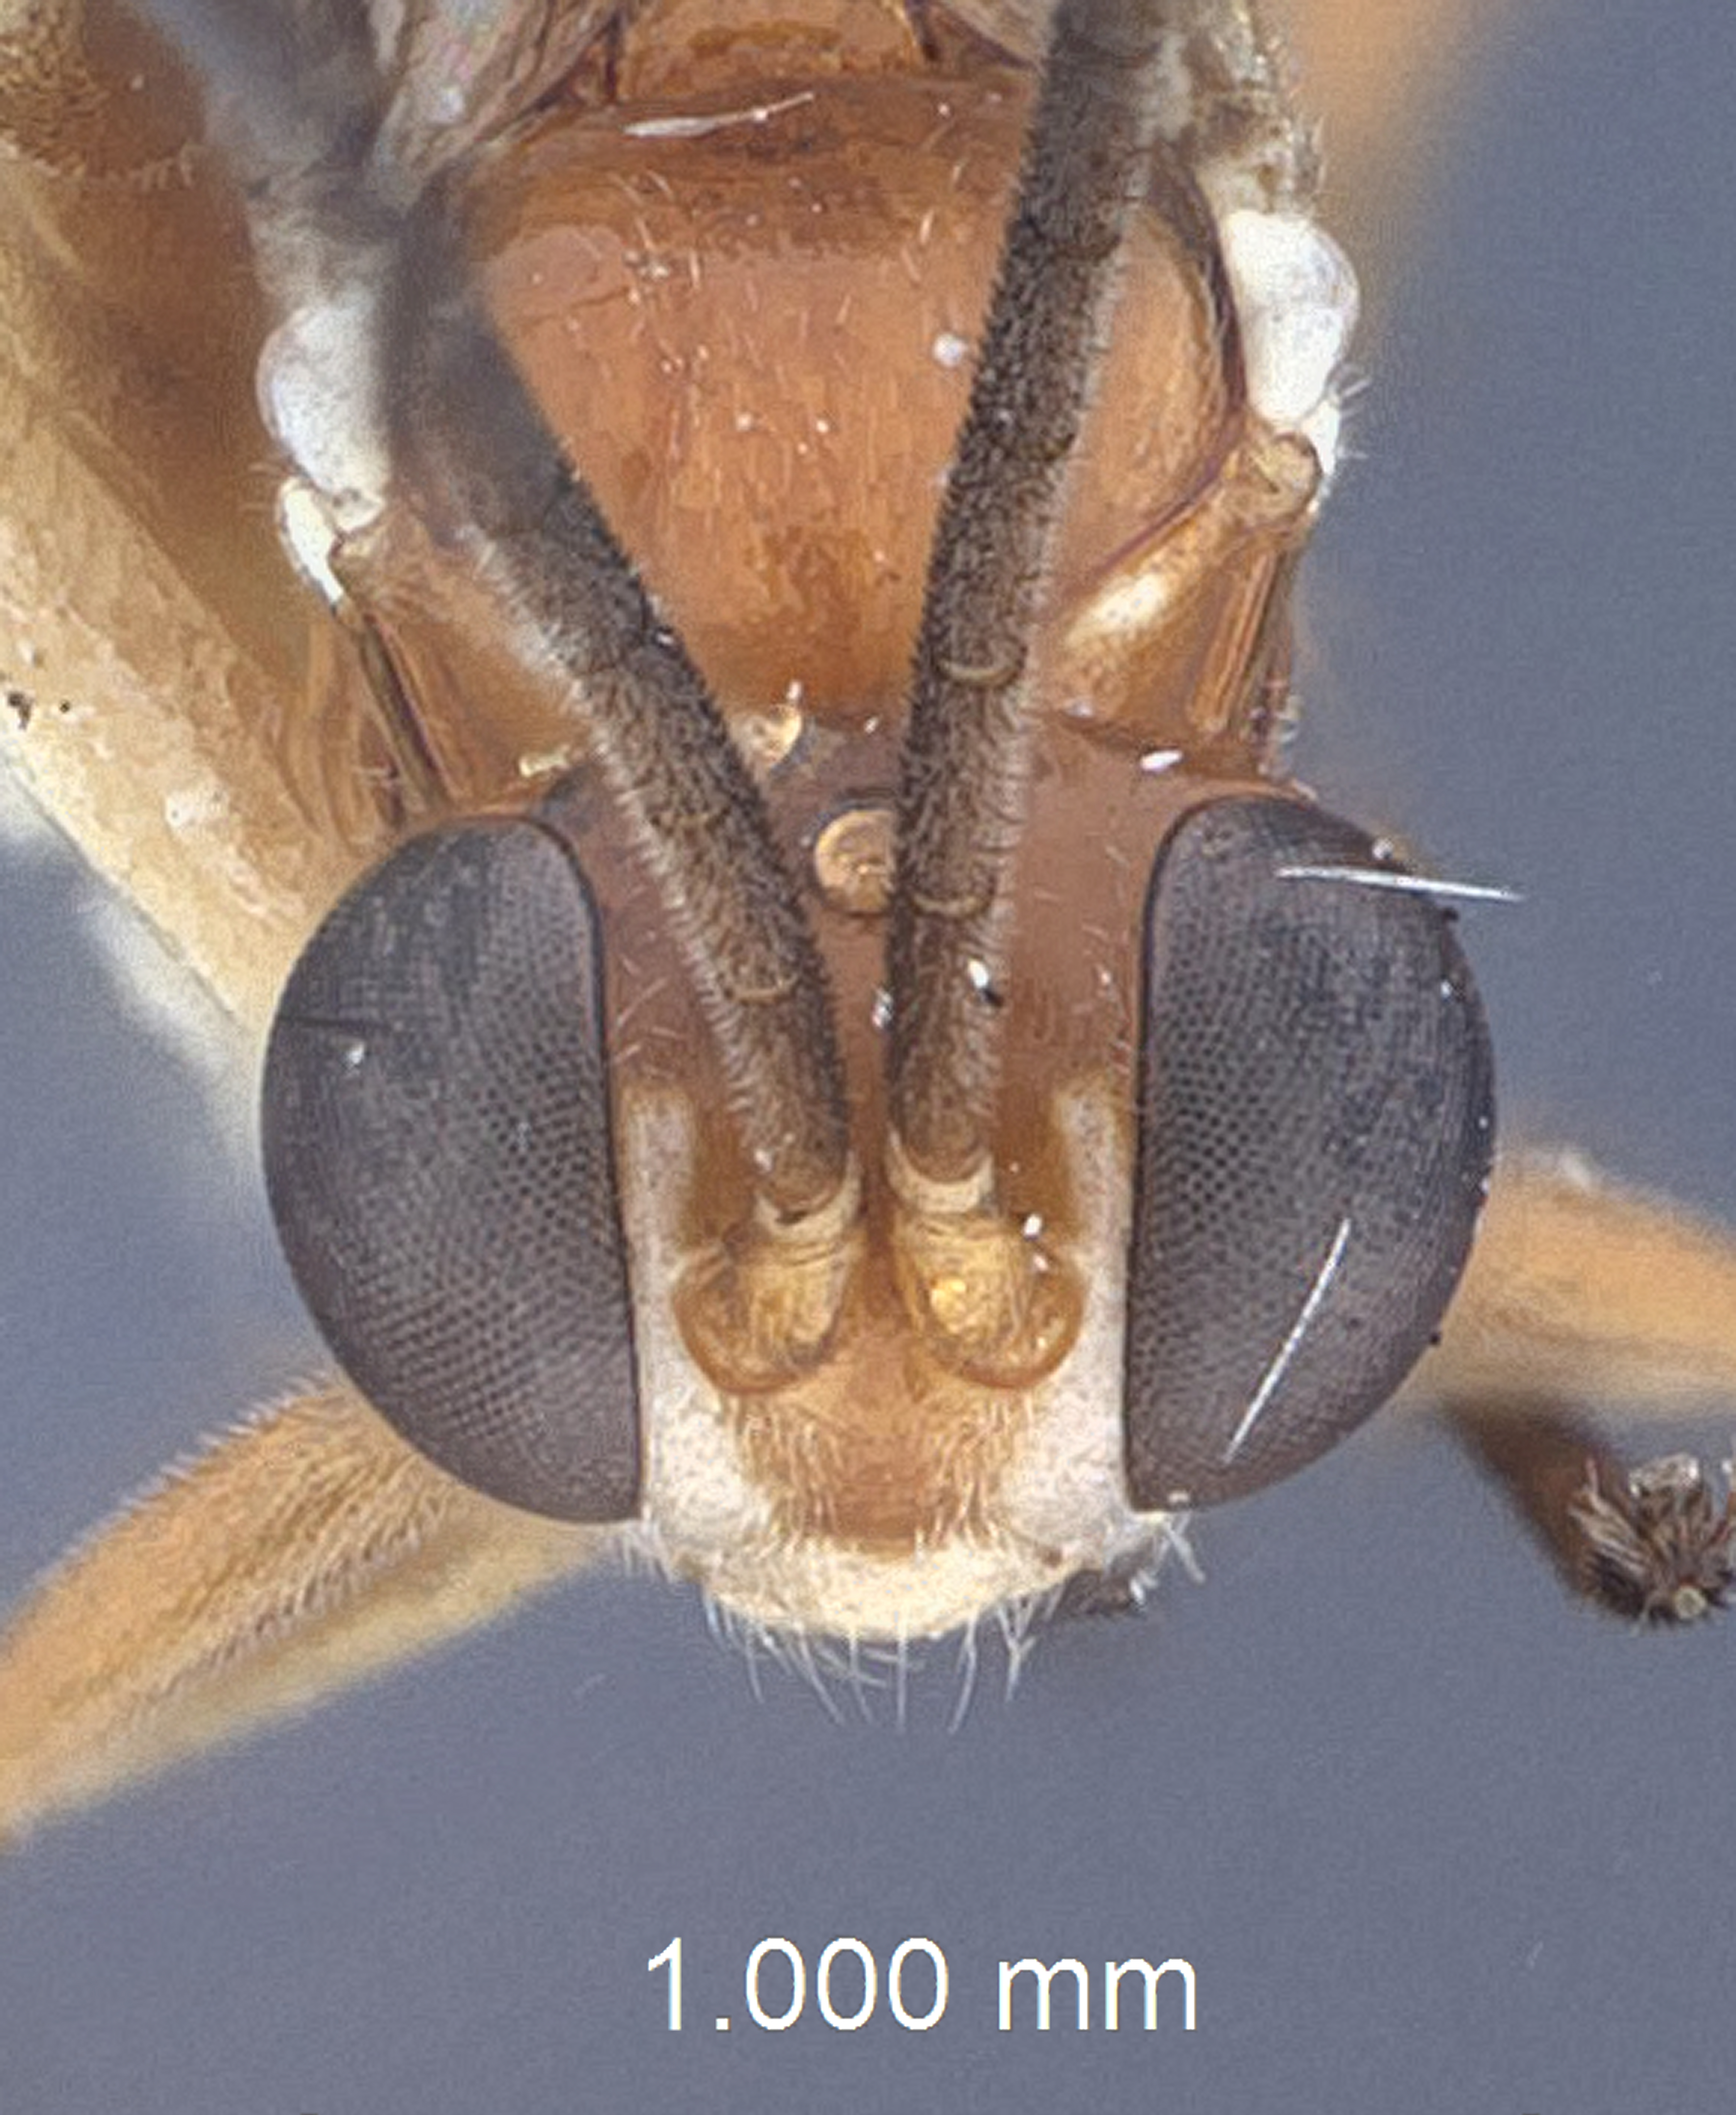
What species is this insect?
Lymeon leiponeuron
